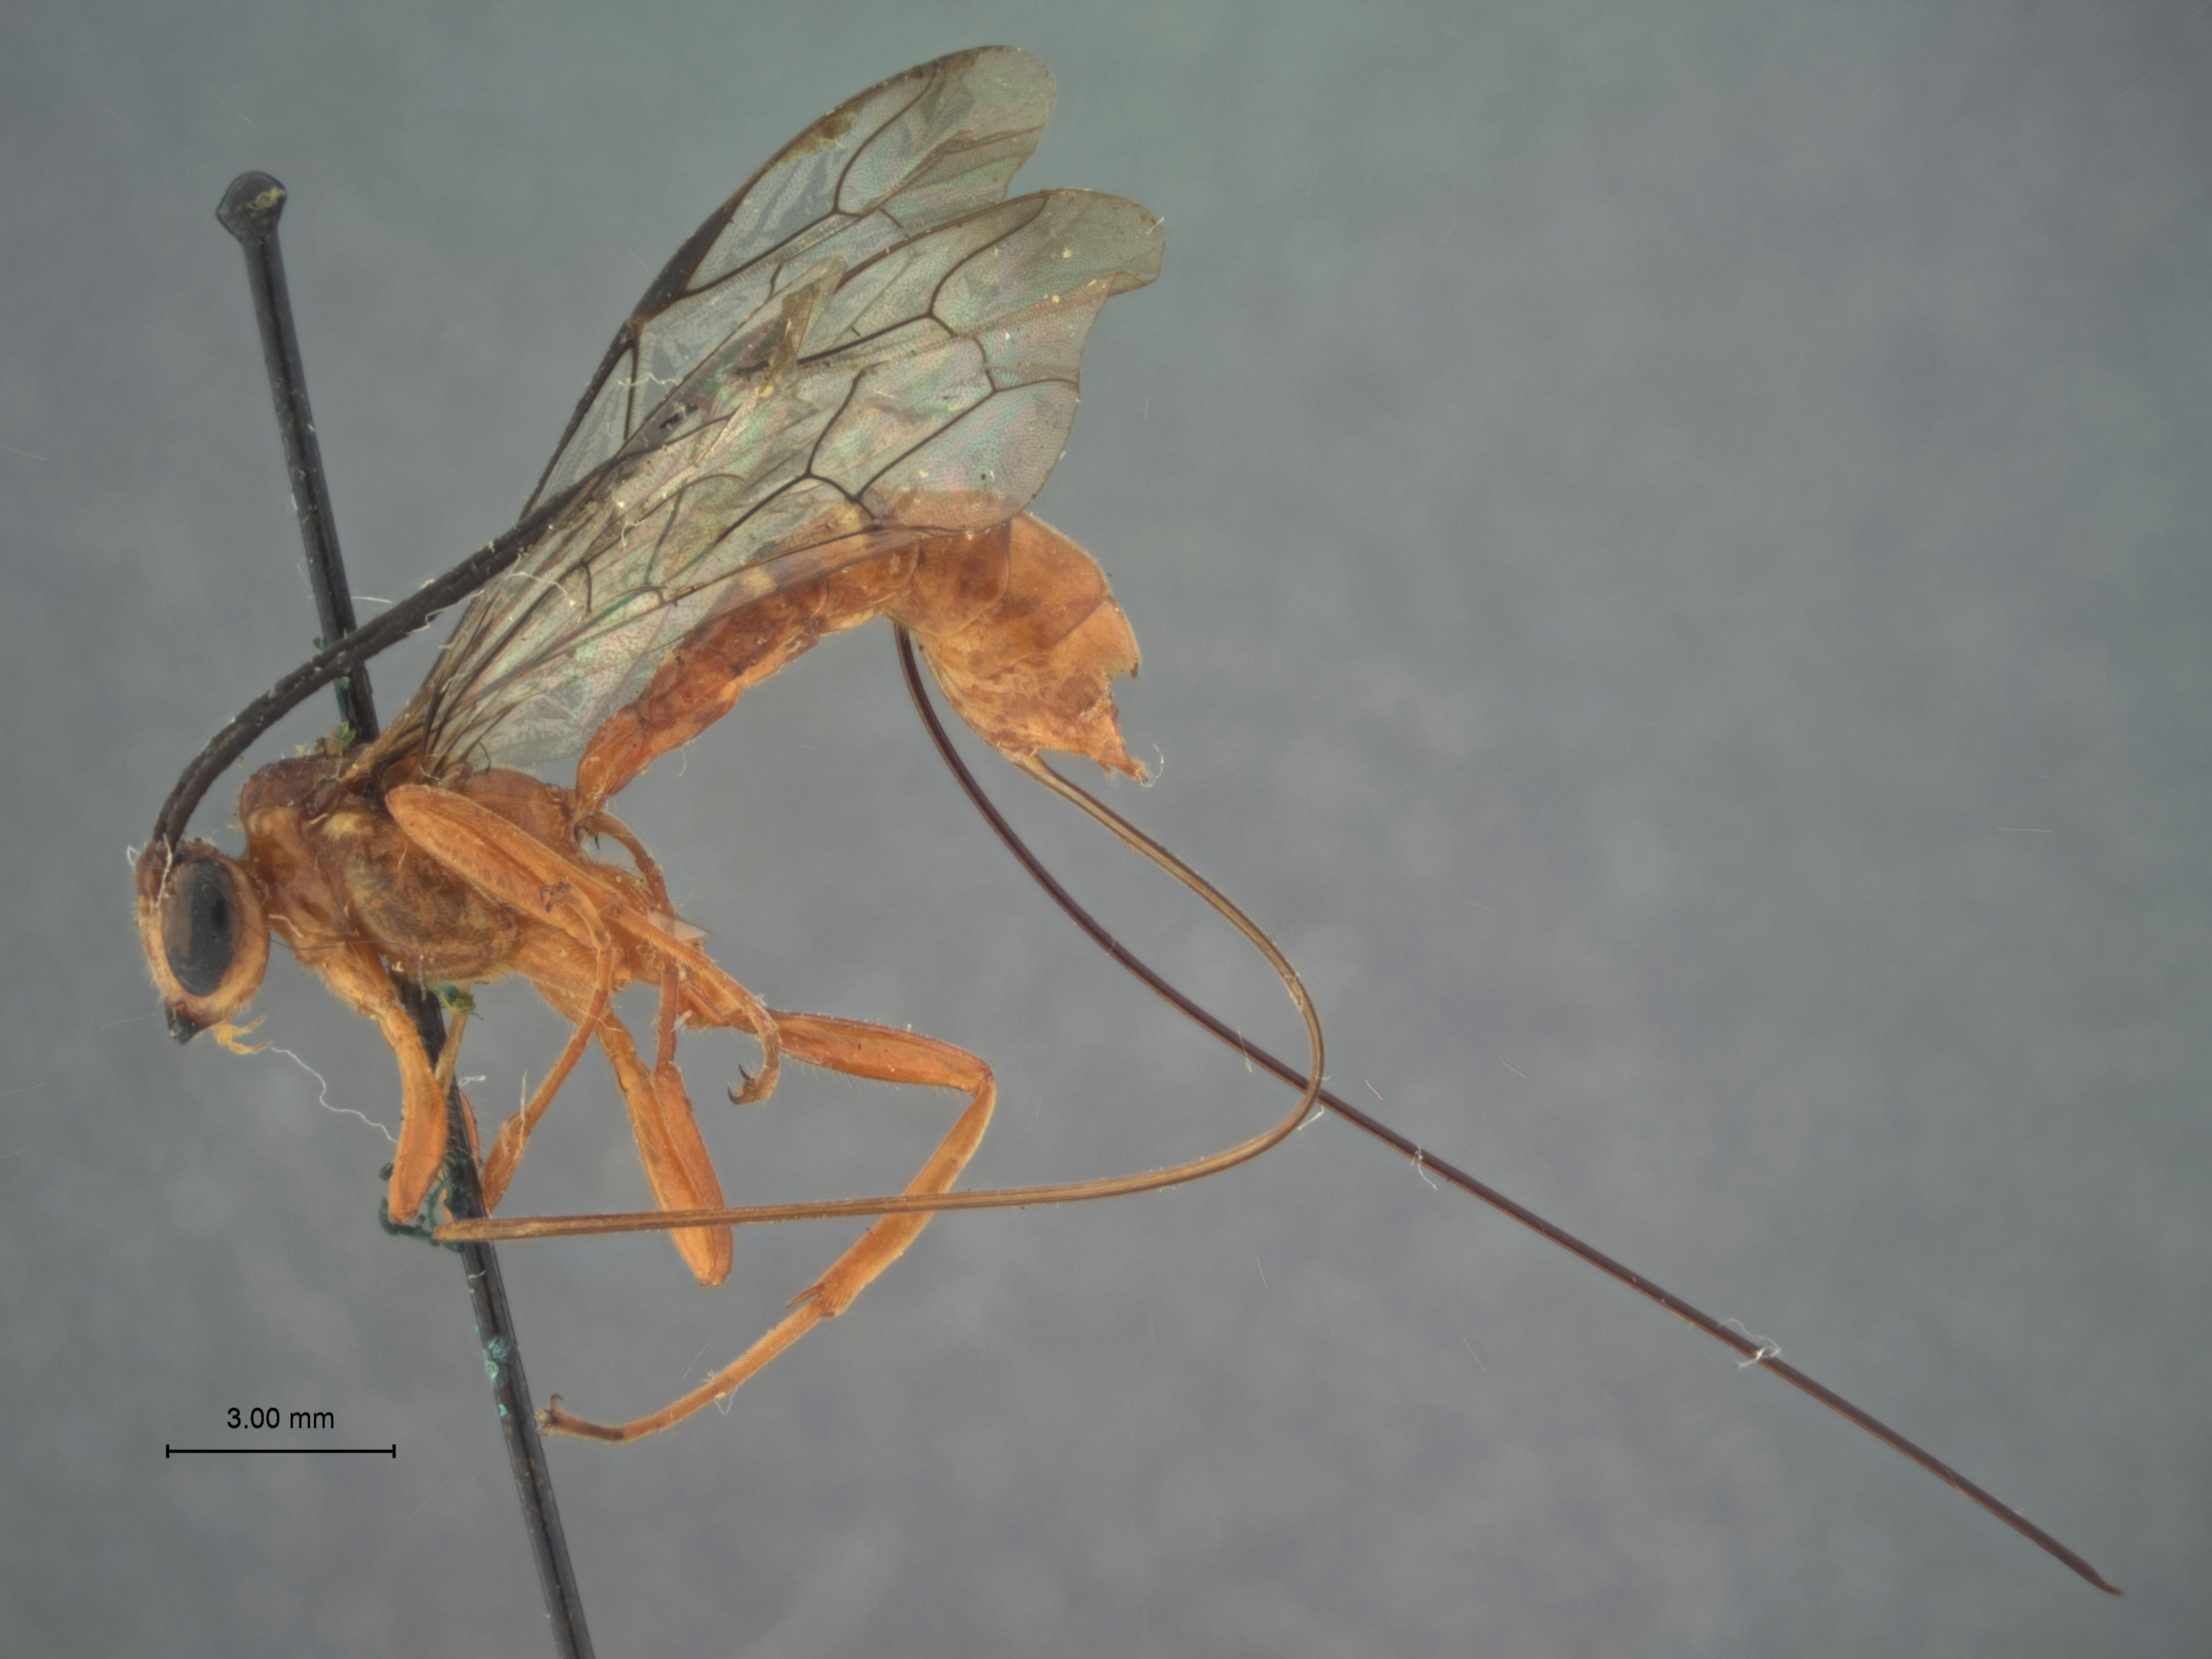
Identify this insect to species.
Sychnostigma walkleyae
